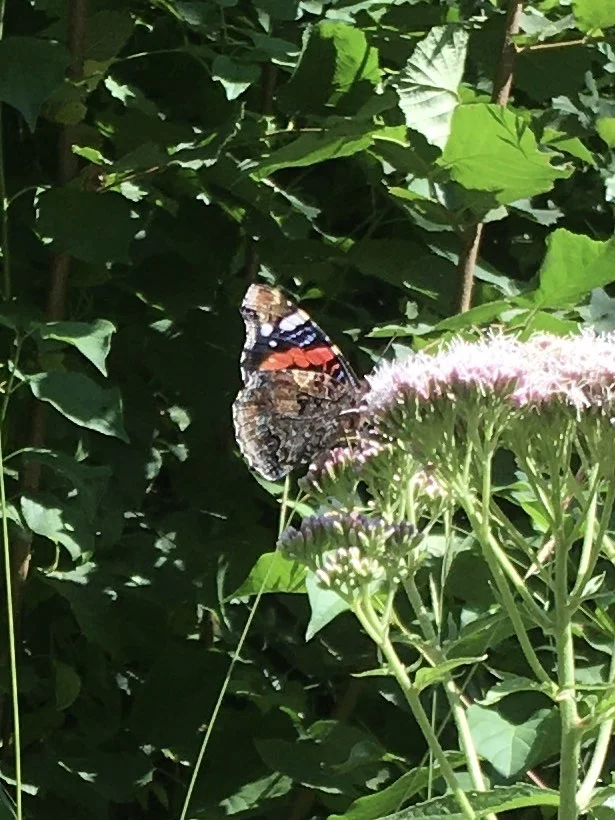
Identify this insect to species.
Vanessa atalanta
